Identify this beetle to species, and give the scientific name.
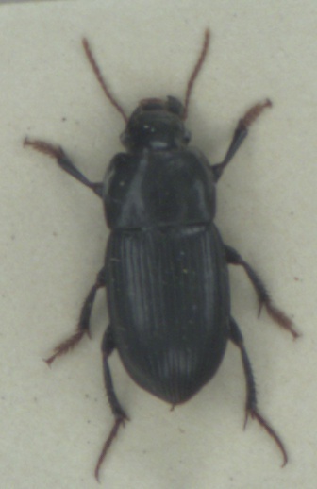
Harpalus tardus
